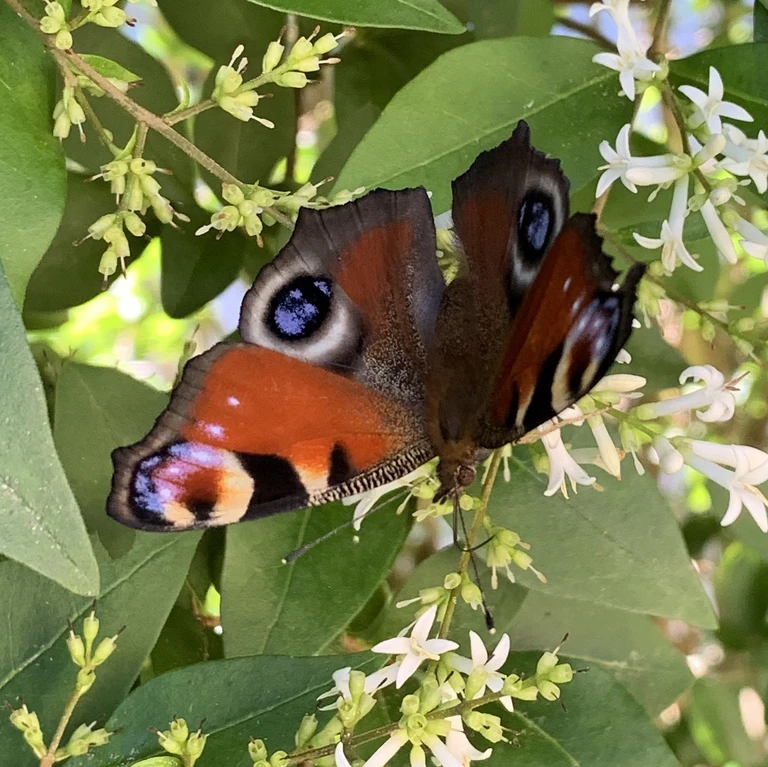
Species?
Aglais io
